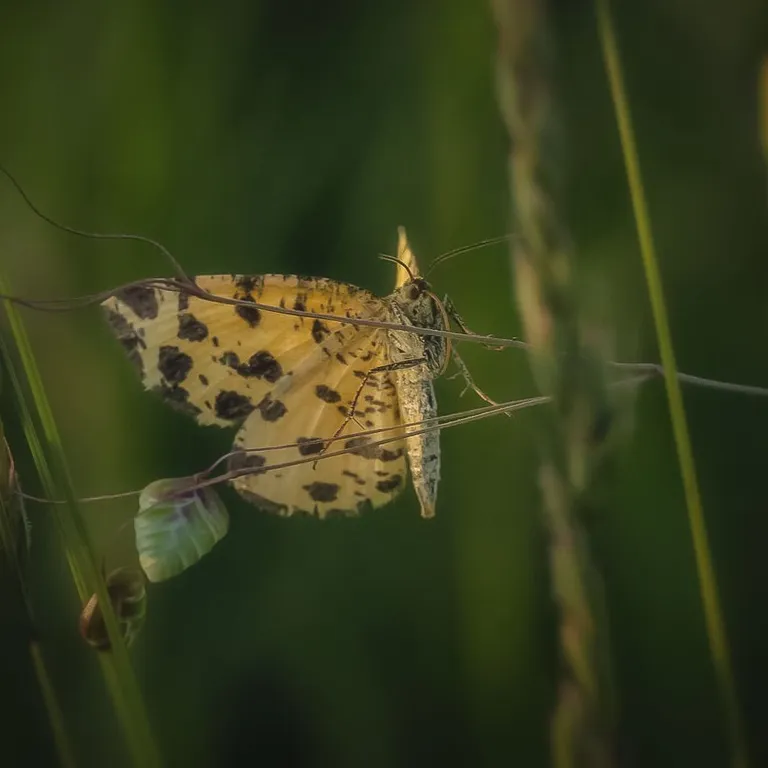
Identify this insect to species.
Pseudopanthera macularia
